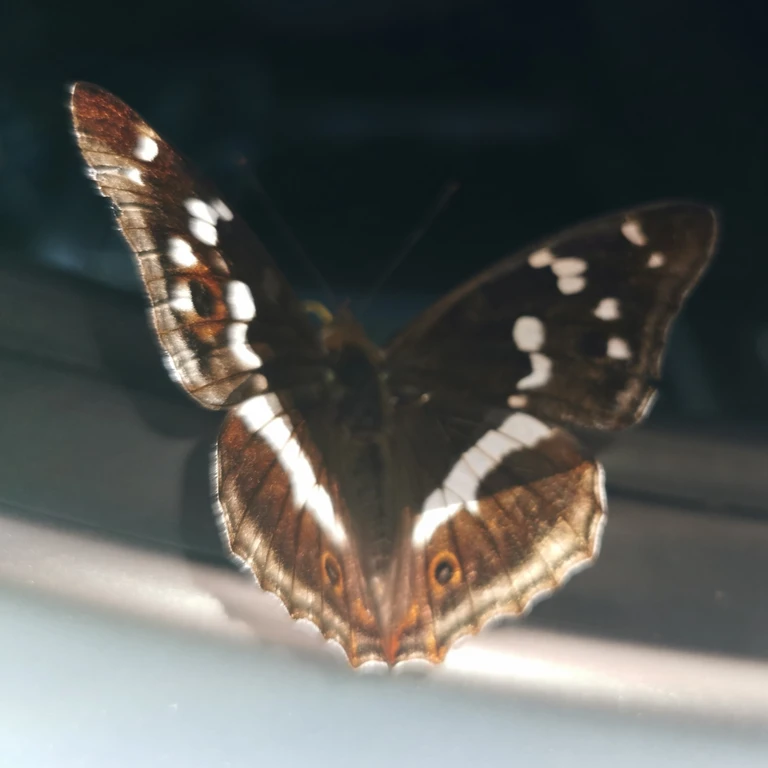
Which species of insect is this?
Apatura iris
